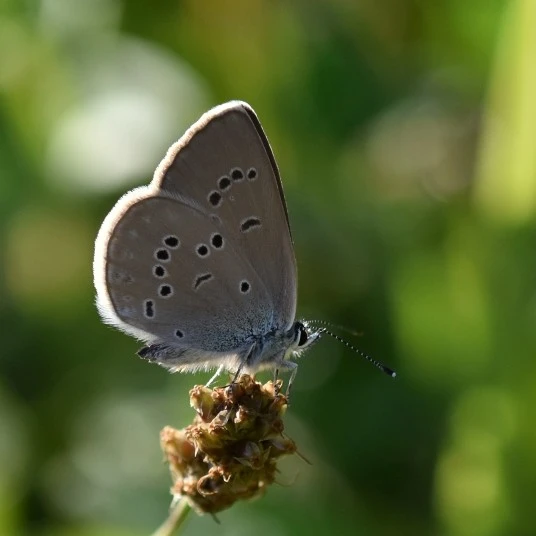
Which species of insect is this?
Cyaniris semiargus
